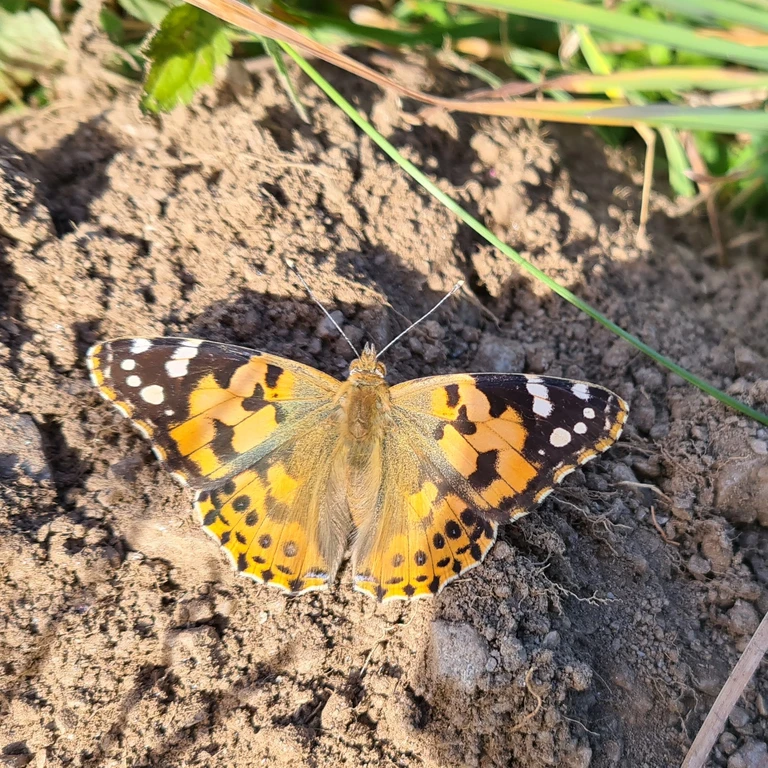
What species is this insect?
Vanessa cardui
